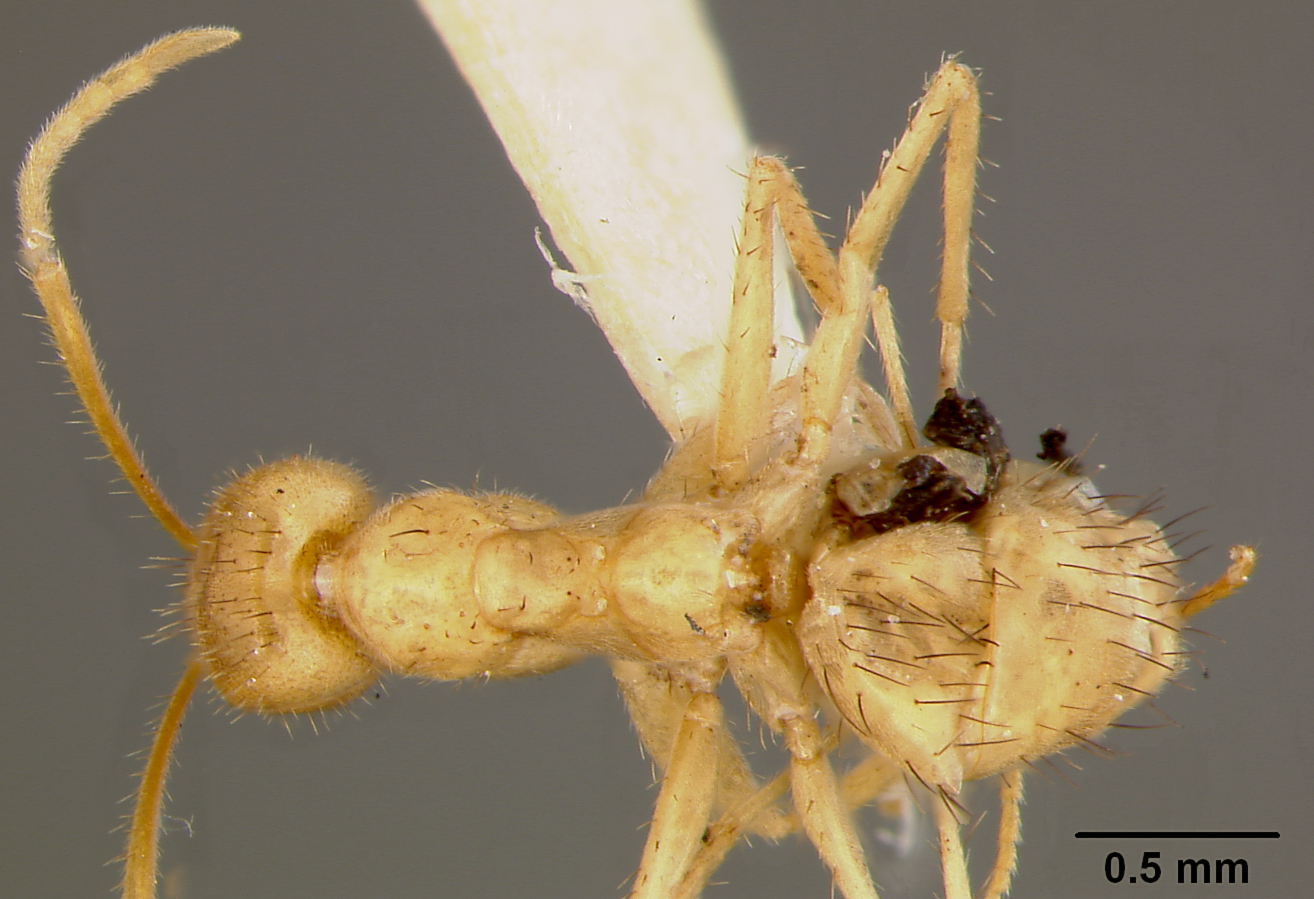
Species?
Nylanderia pearsei
